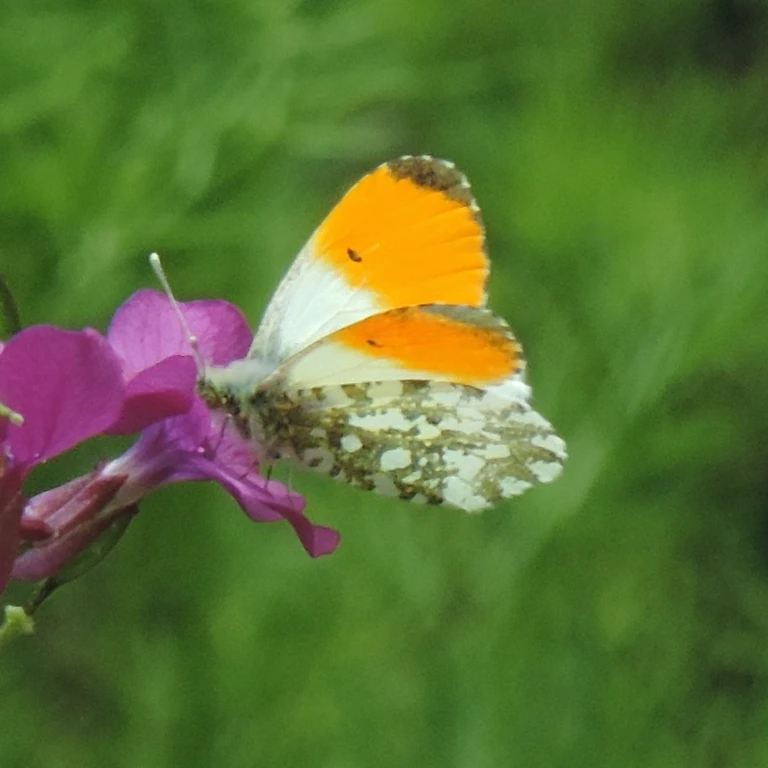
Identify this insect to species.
Anthocharis cardamines
